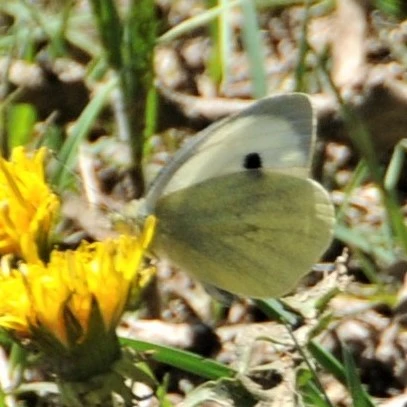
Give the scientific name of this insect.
Pieris brassicae
